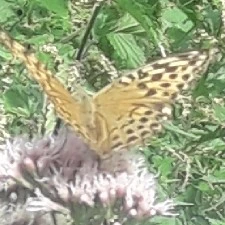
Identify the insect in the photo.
Argynnis paphia
